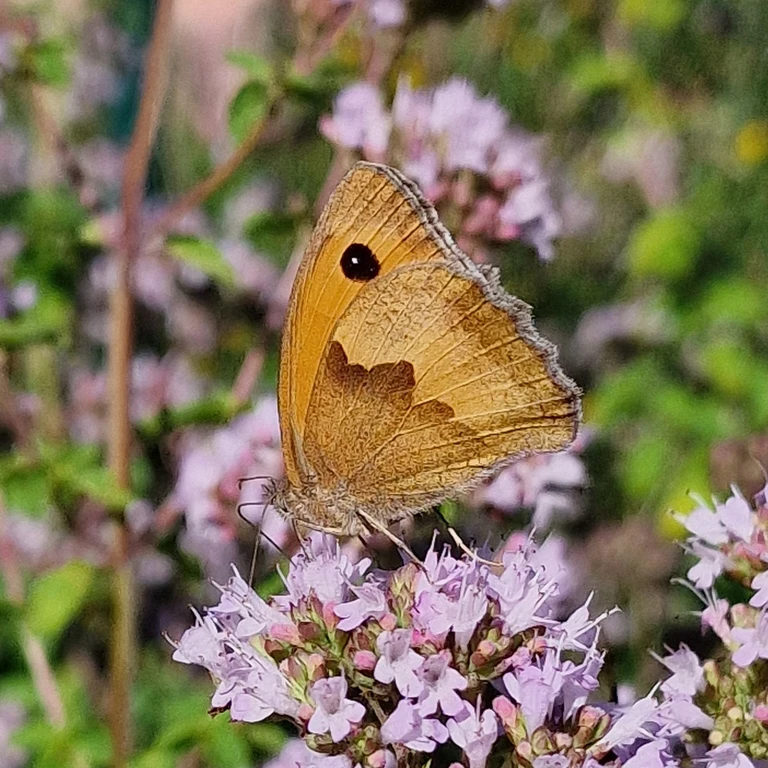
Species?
Maniola jurtina
